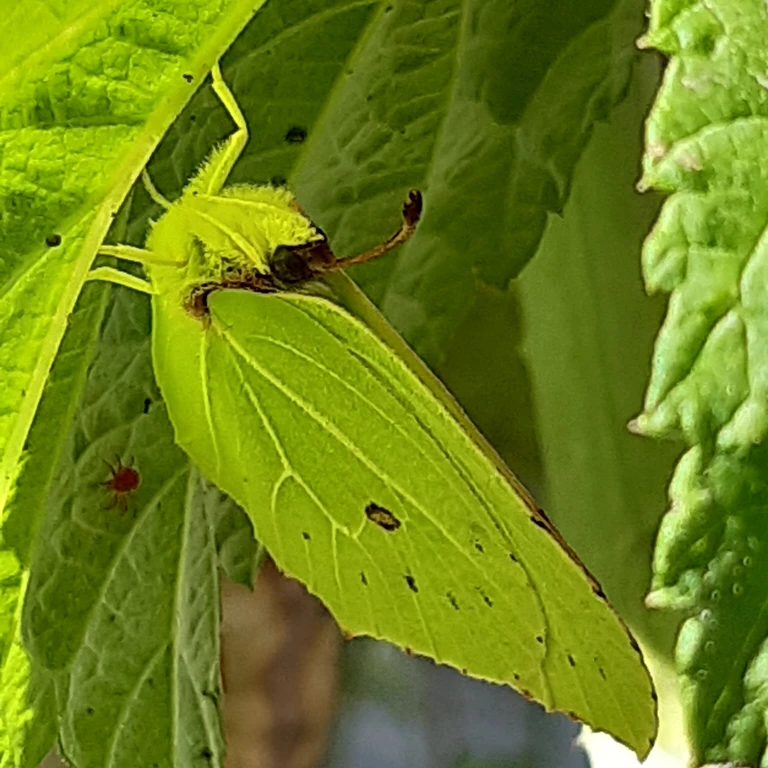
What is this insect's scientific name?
Gonepteryx rhamni
